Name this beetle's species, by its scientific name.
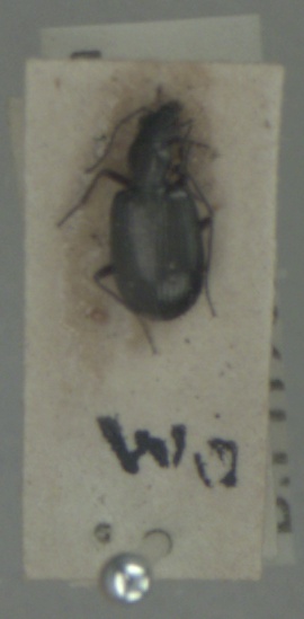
Bembidion tetracolum
